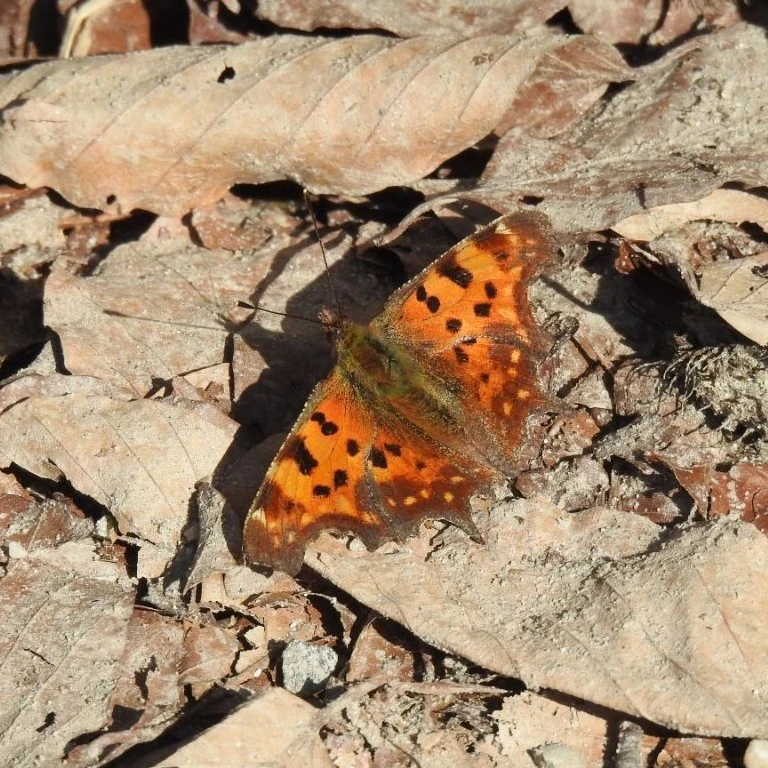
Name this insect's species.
Polygonia c-album
